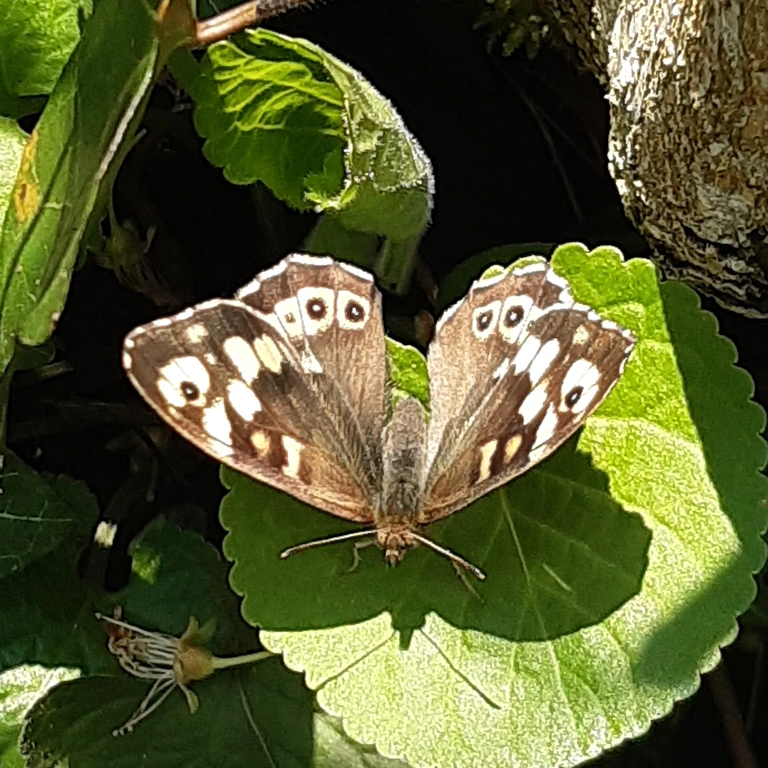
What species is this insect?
Pararge aegeria
